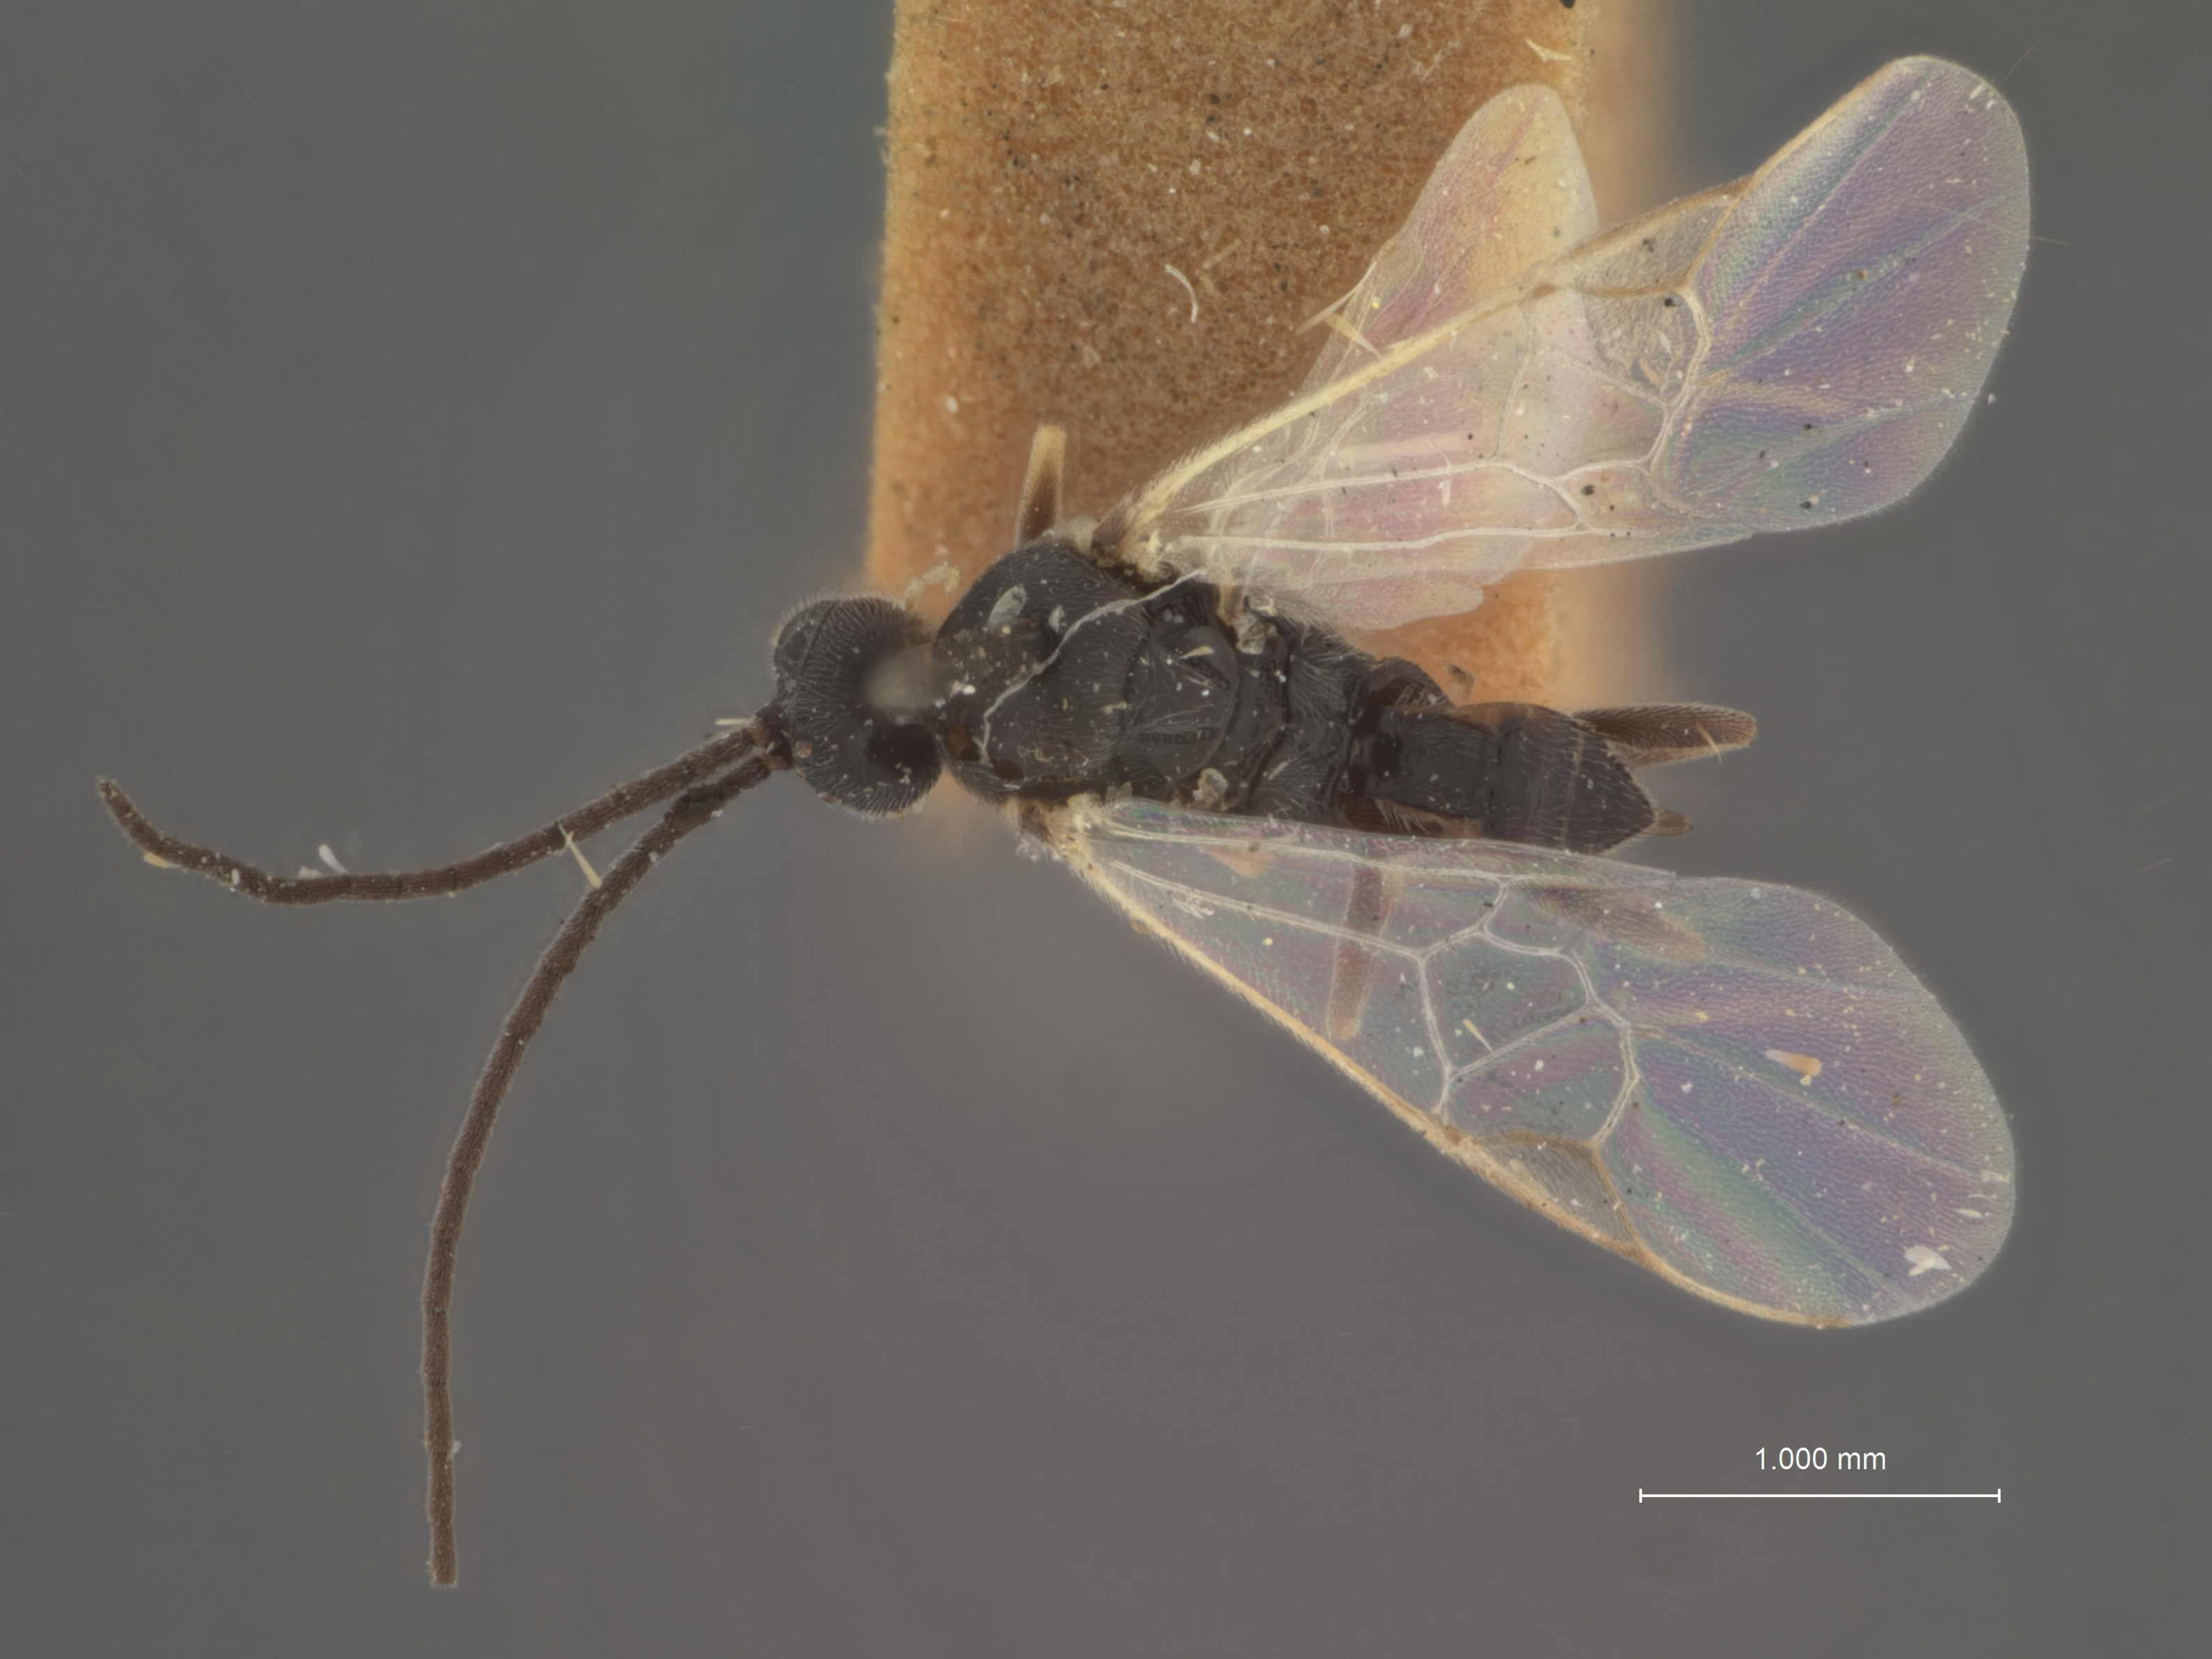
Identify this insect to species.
Apanteles epinotiae
